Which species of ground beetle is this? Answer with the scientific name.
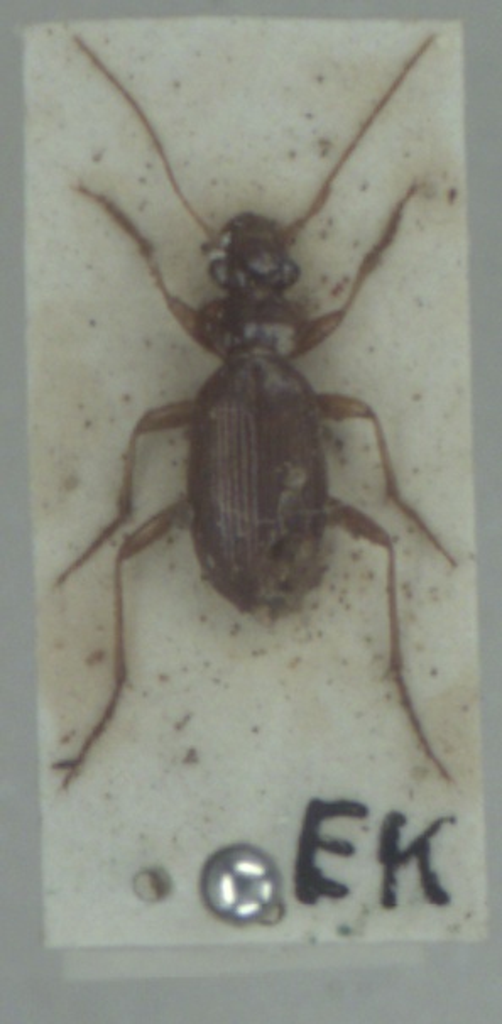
Leistus ferrugineus
